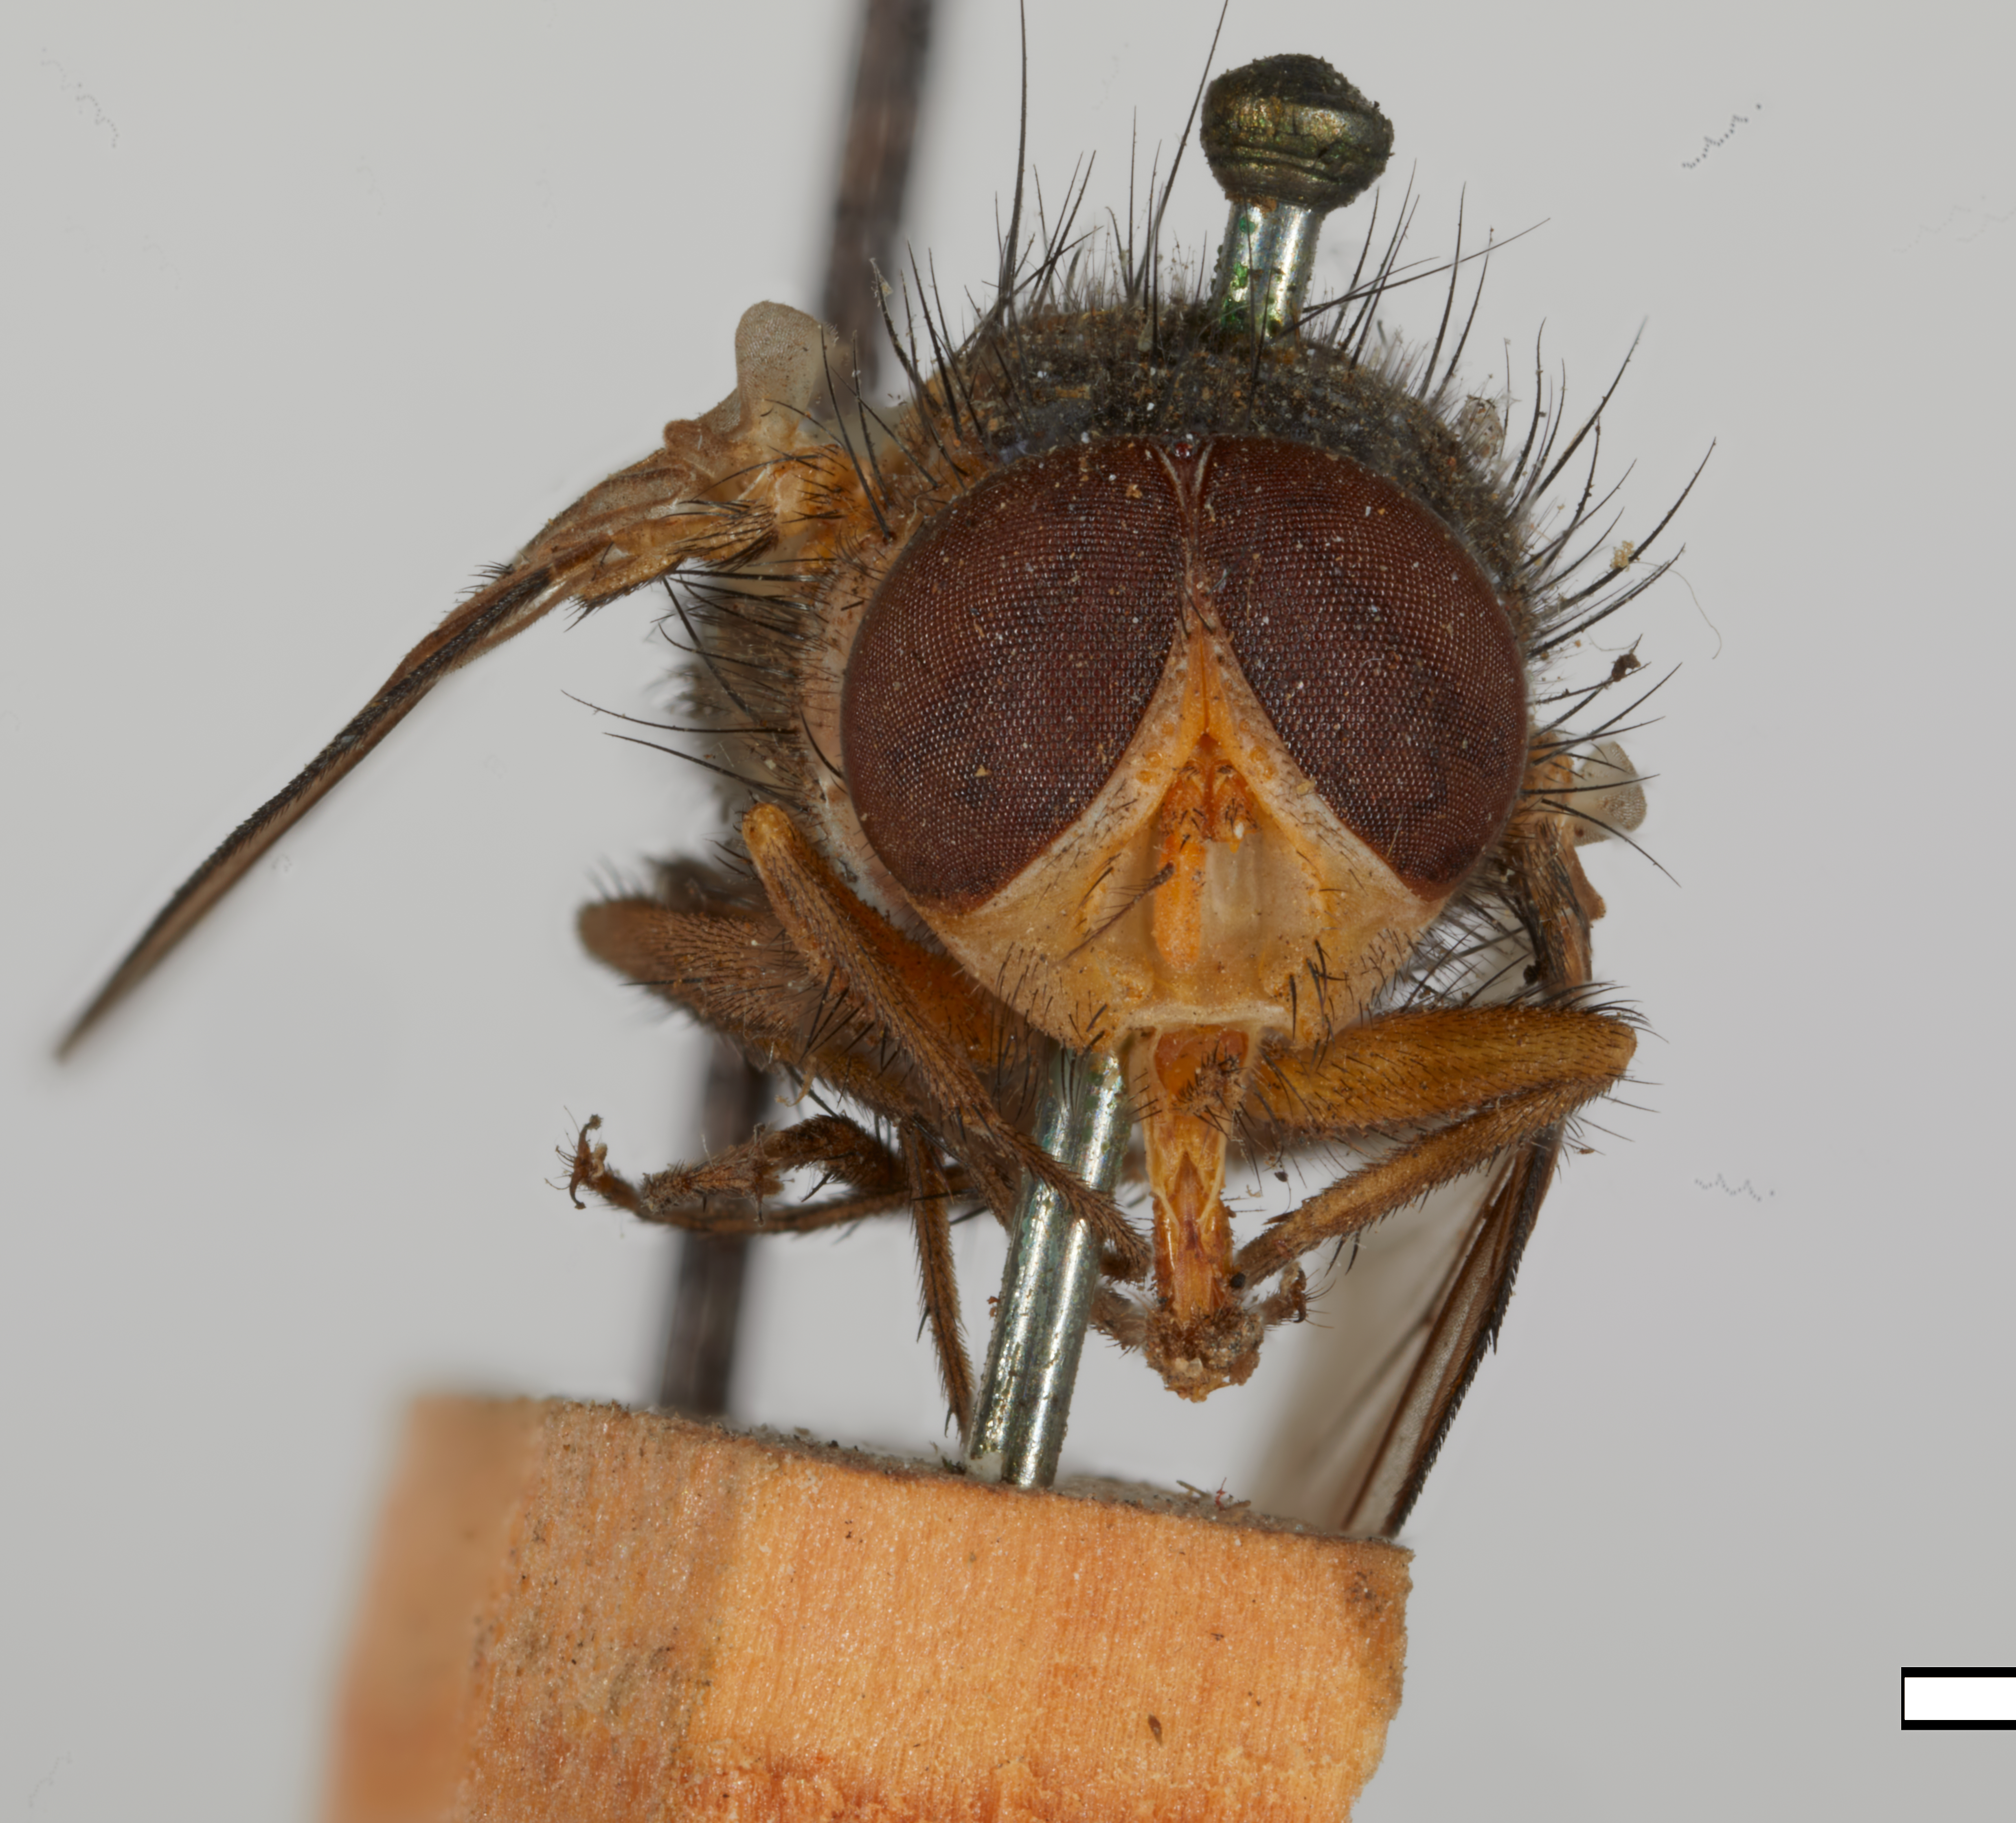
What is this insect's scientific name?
Tricyclea analis
